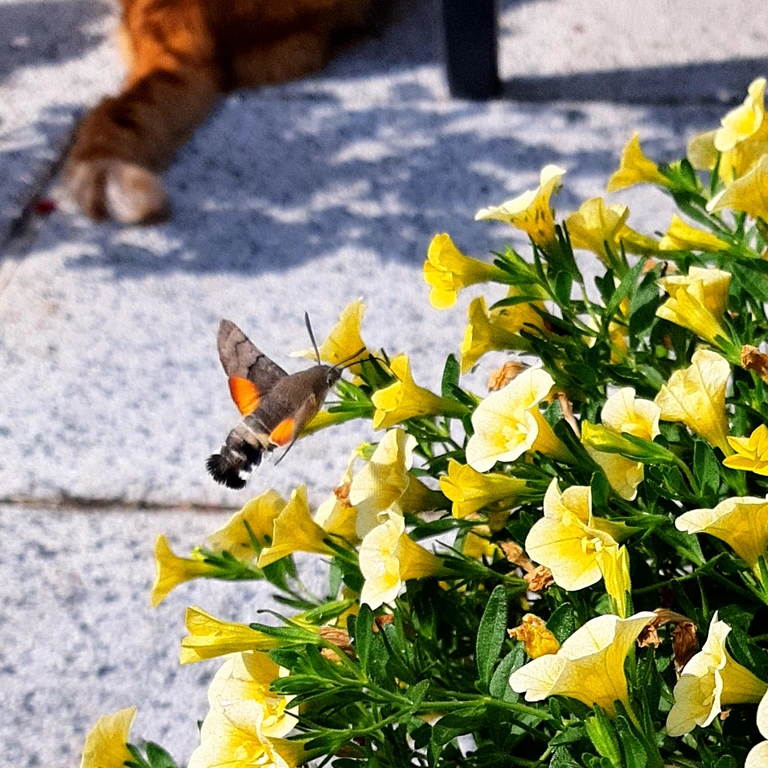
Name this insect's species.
Macroglossum stellatarum
